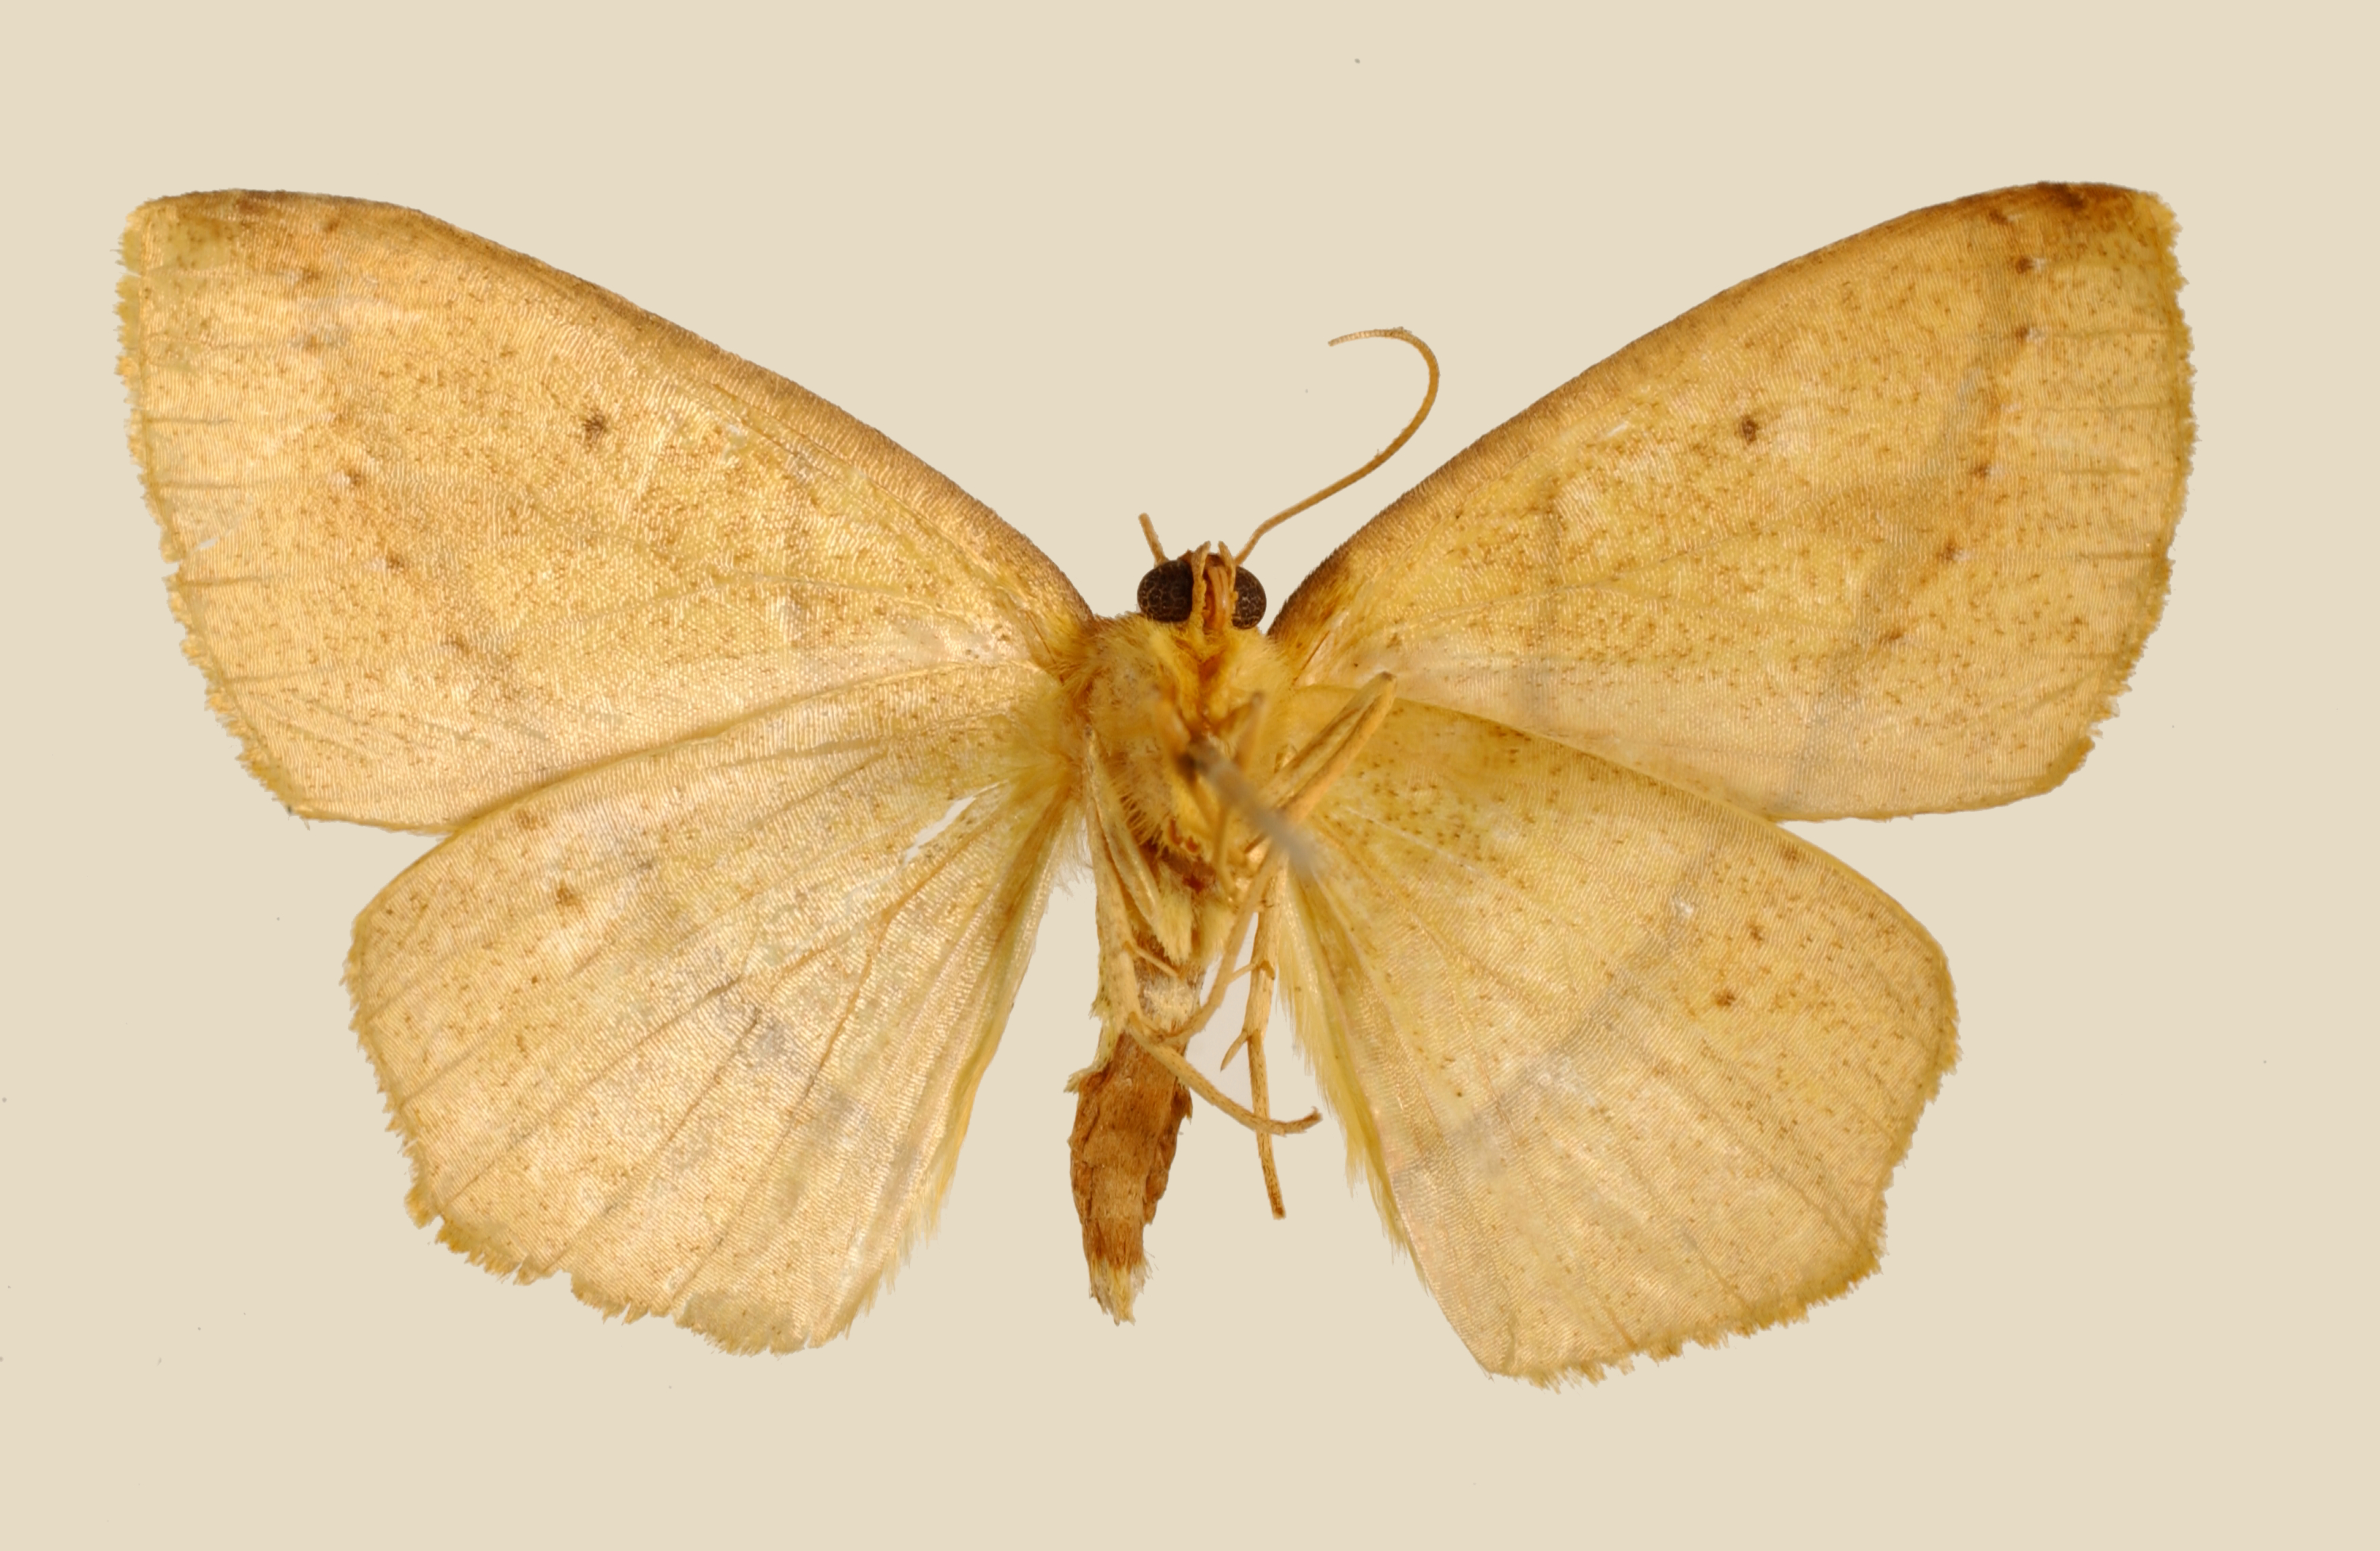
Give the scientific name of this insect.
Heterolocha olorosa
